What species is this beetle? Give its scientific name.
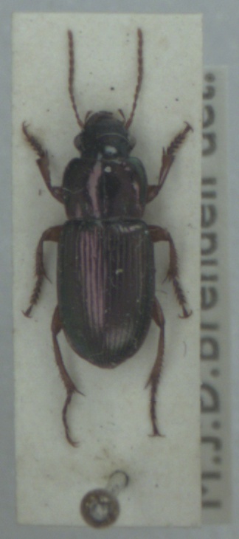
Harpalus affinis
